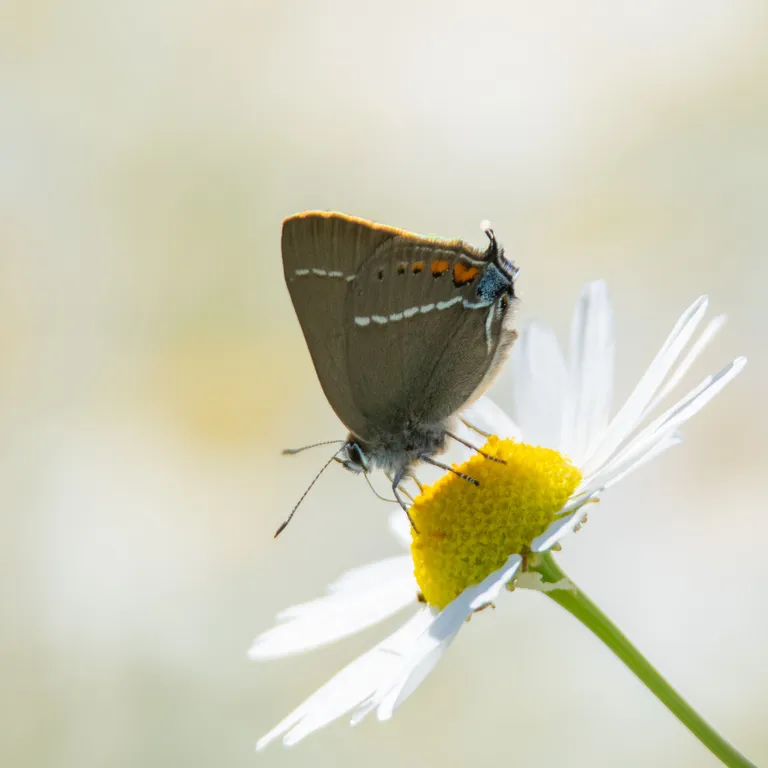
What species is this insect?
Satyrium spini (also Tuttiola spini)
